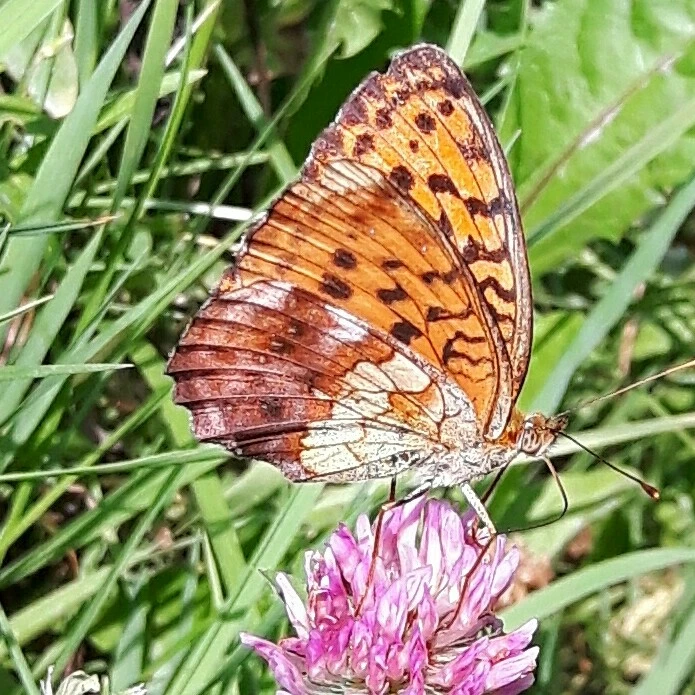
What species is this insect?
Brenthis daphne
